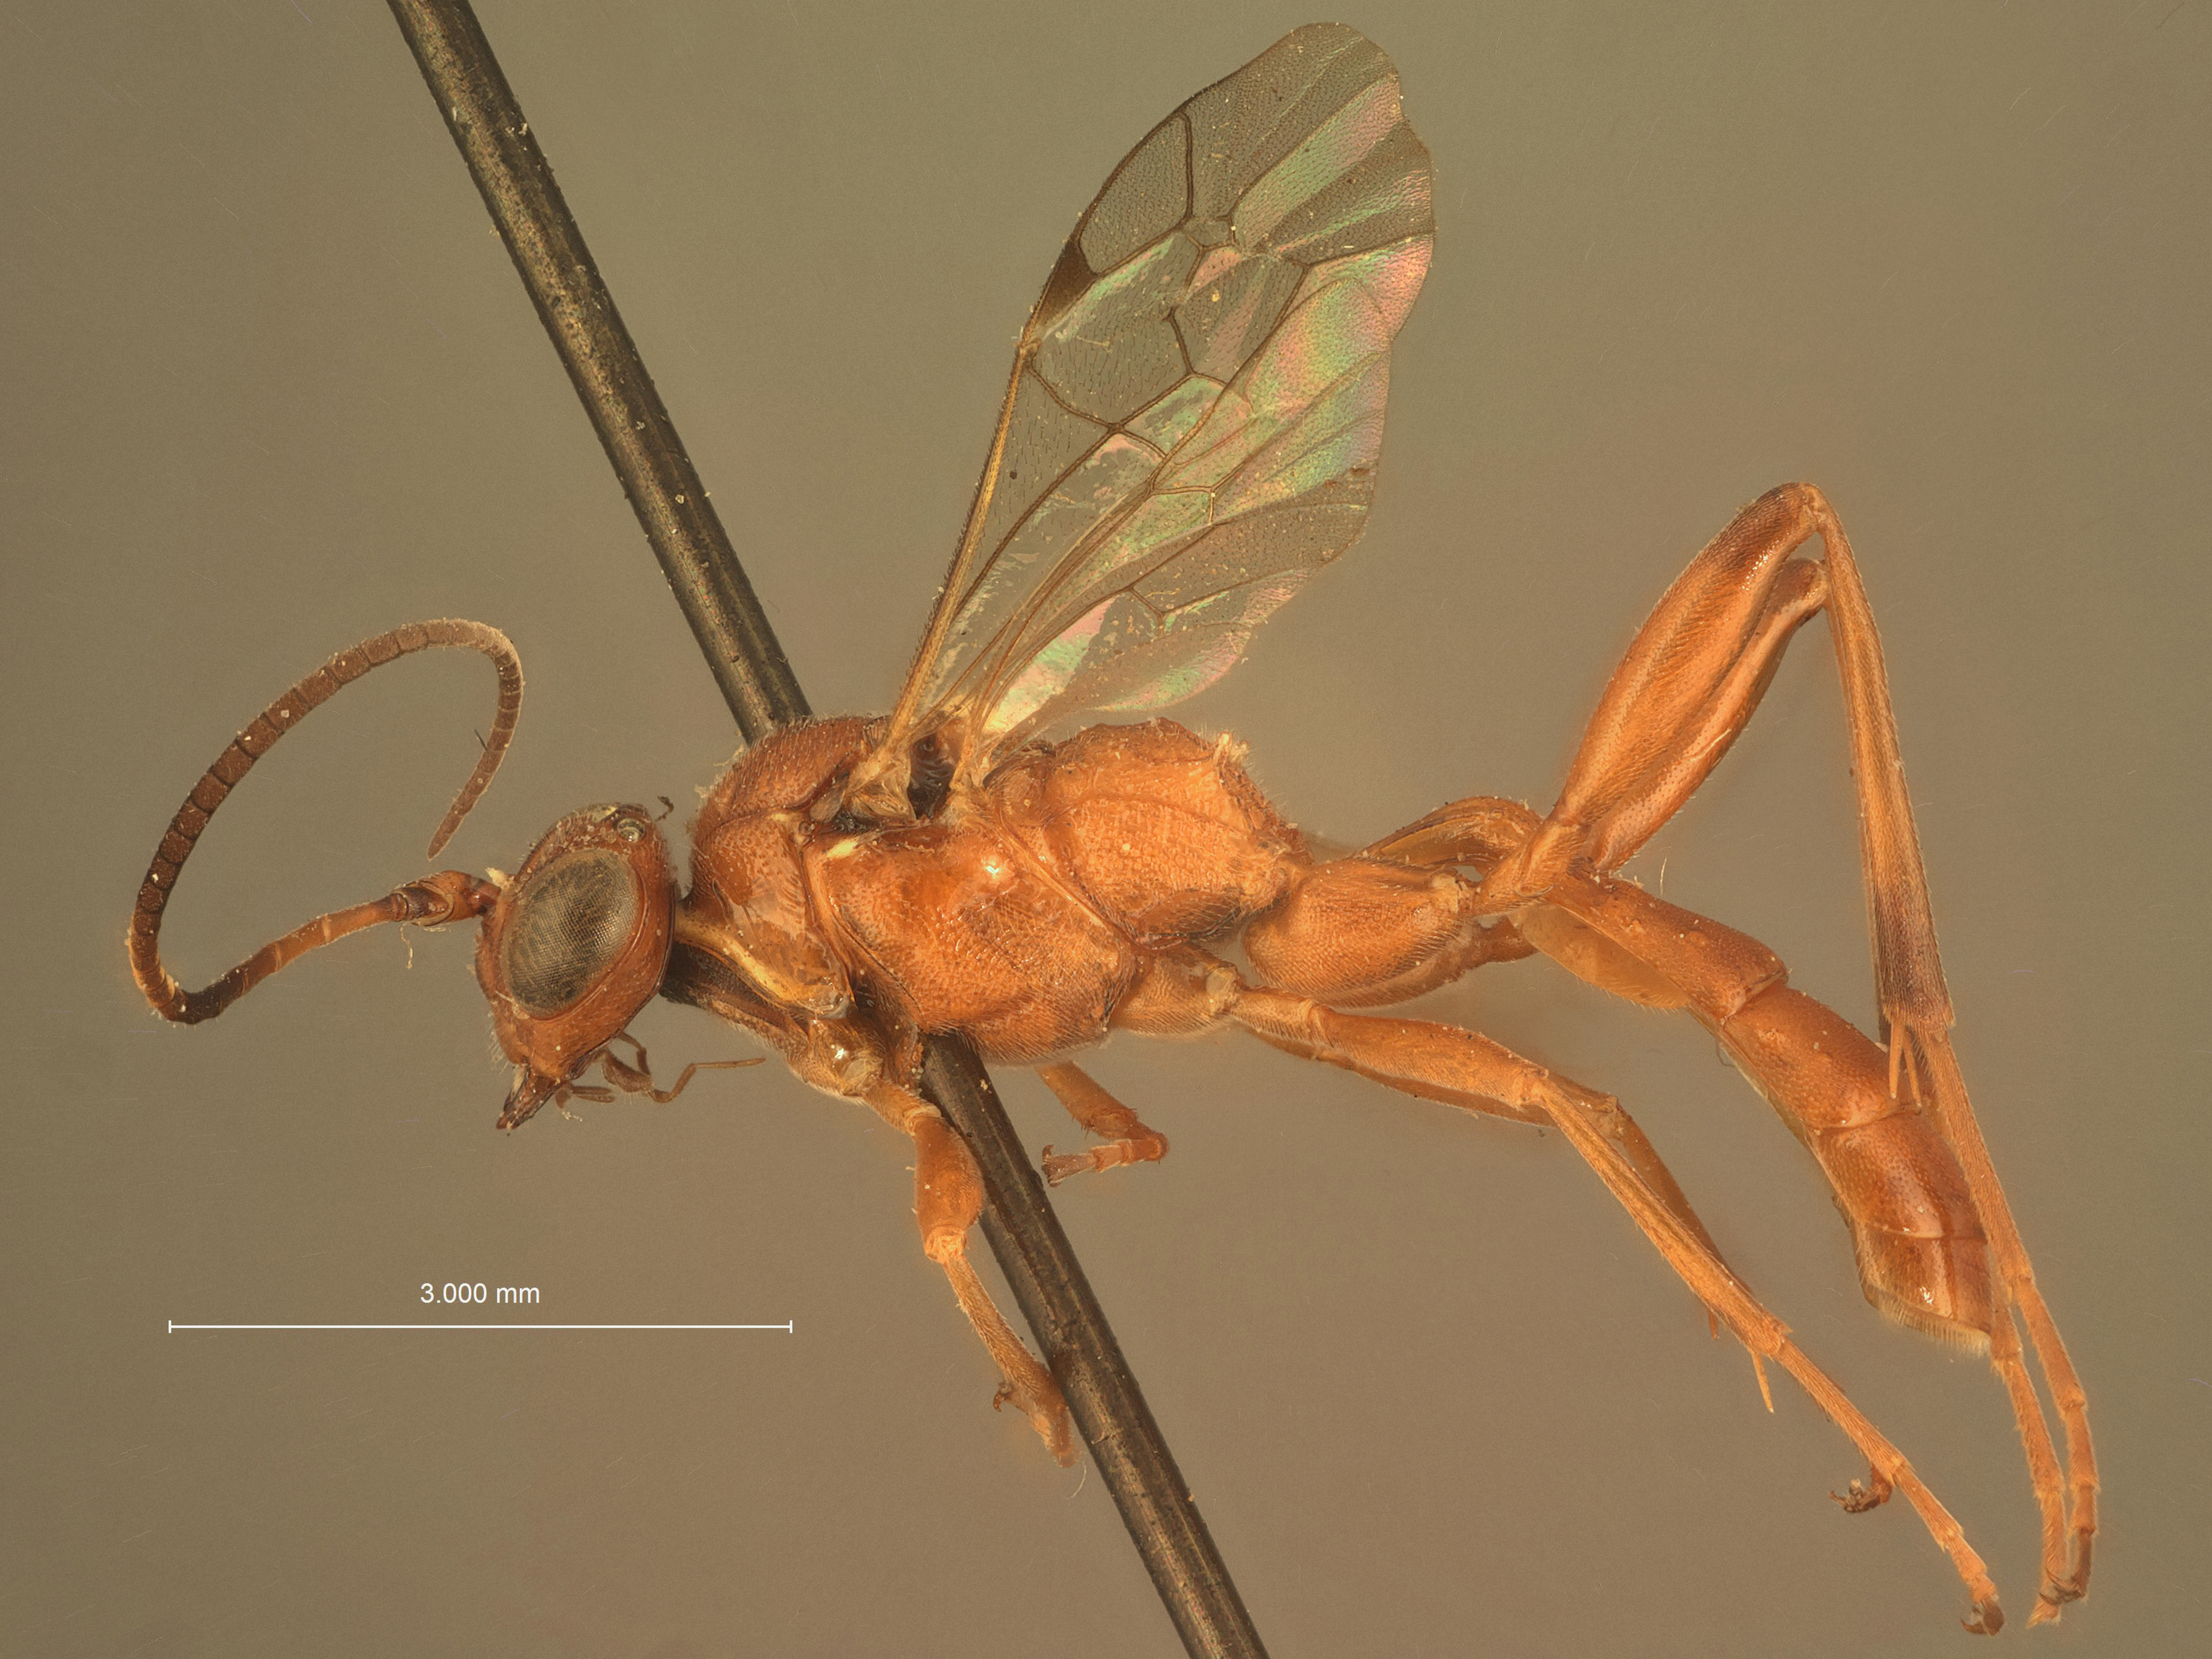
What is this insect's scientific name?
Apaeleticus americanus
